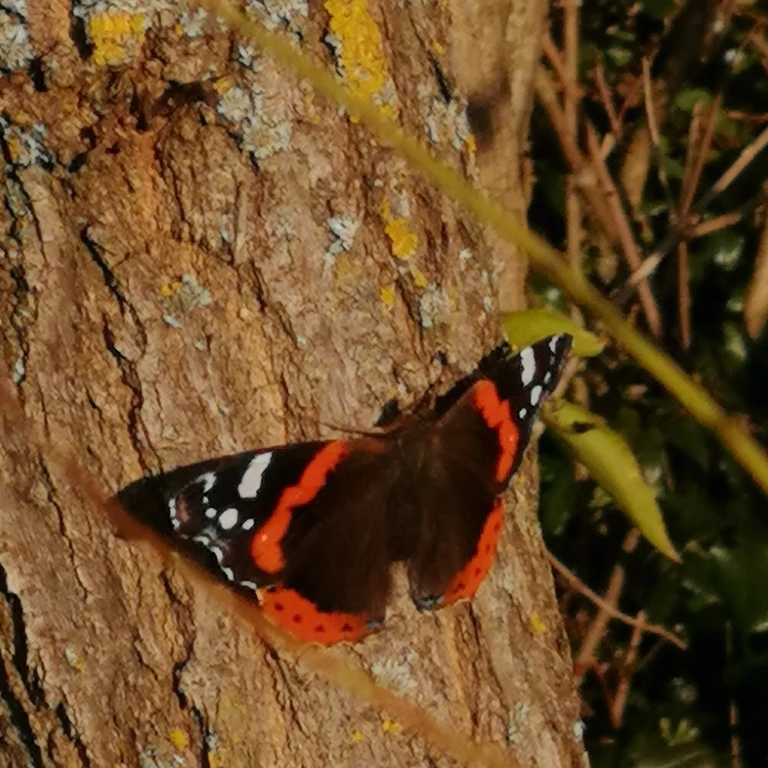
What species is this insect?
Vanessa atalanta
